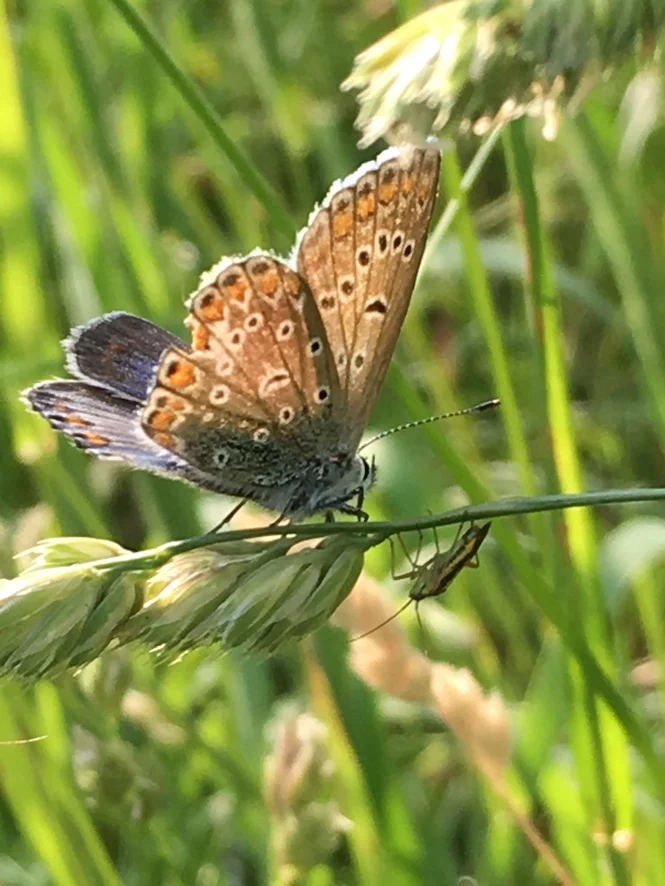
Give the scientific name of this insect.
Polyommatus icarus
